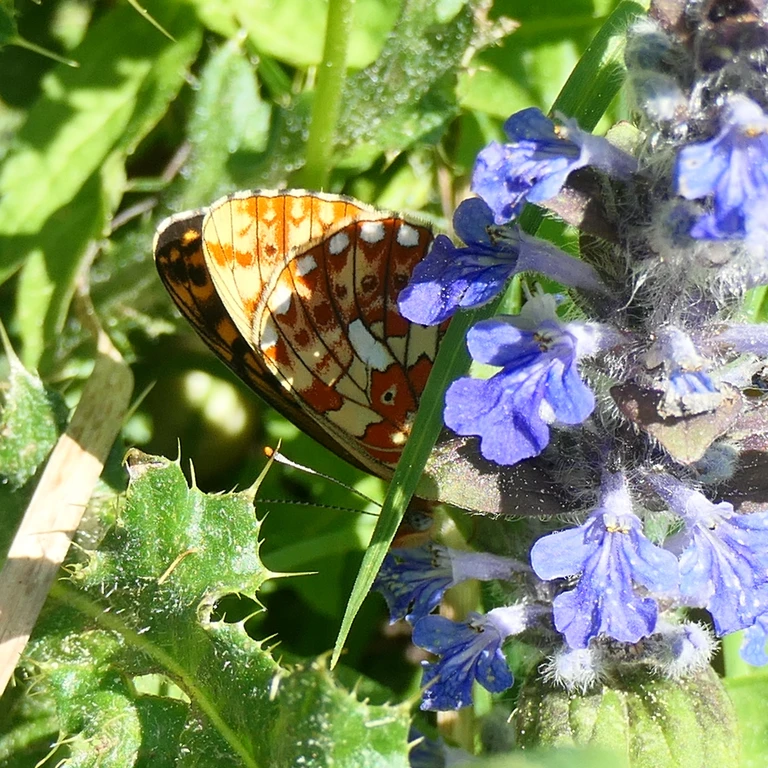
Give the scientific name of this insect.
Boloria euphrosyne (also Clossiana euphrosyne)
